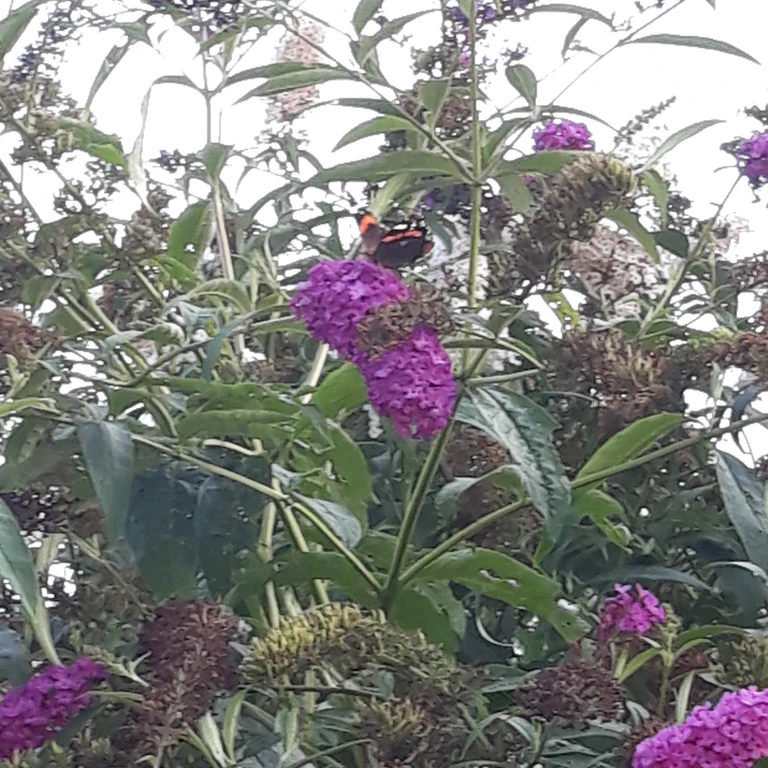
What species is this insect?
Vanessa atalanta
